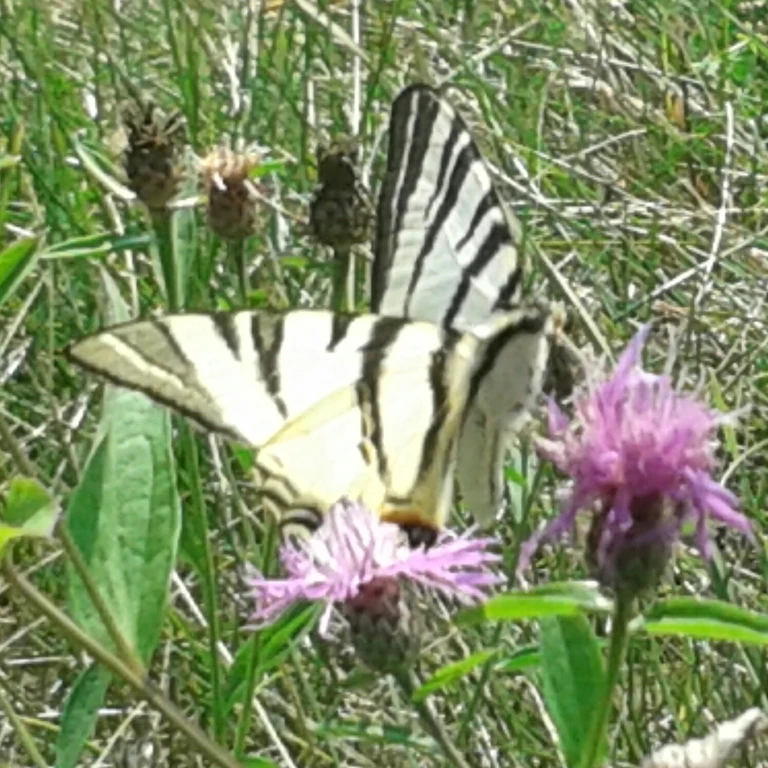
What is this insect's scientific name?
Iphiclides podalirius
